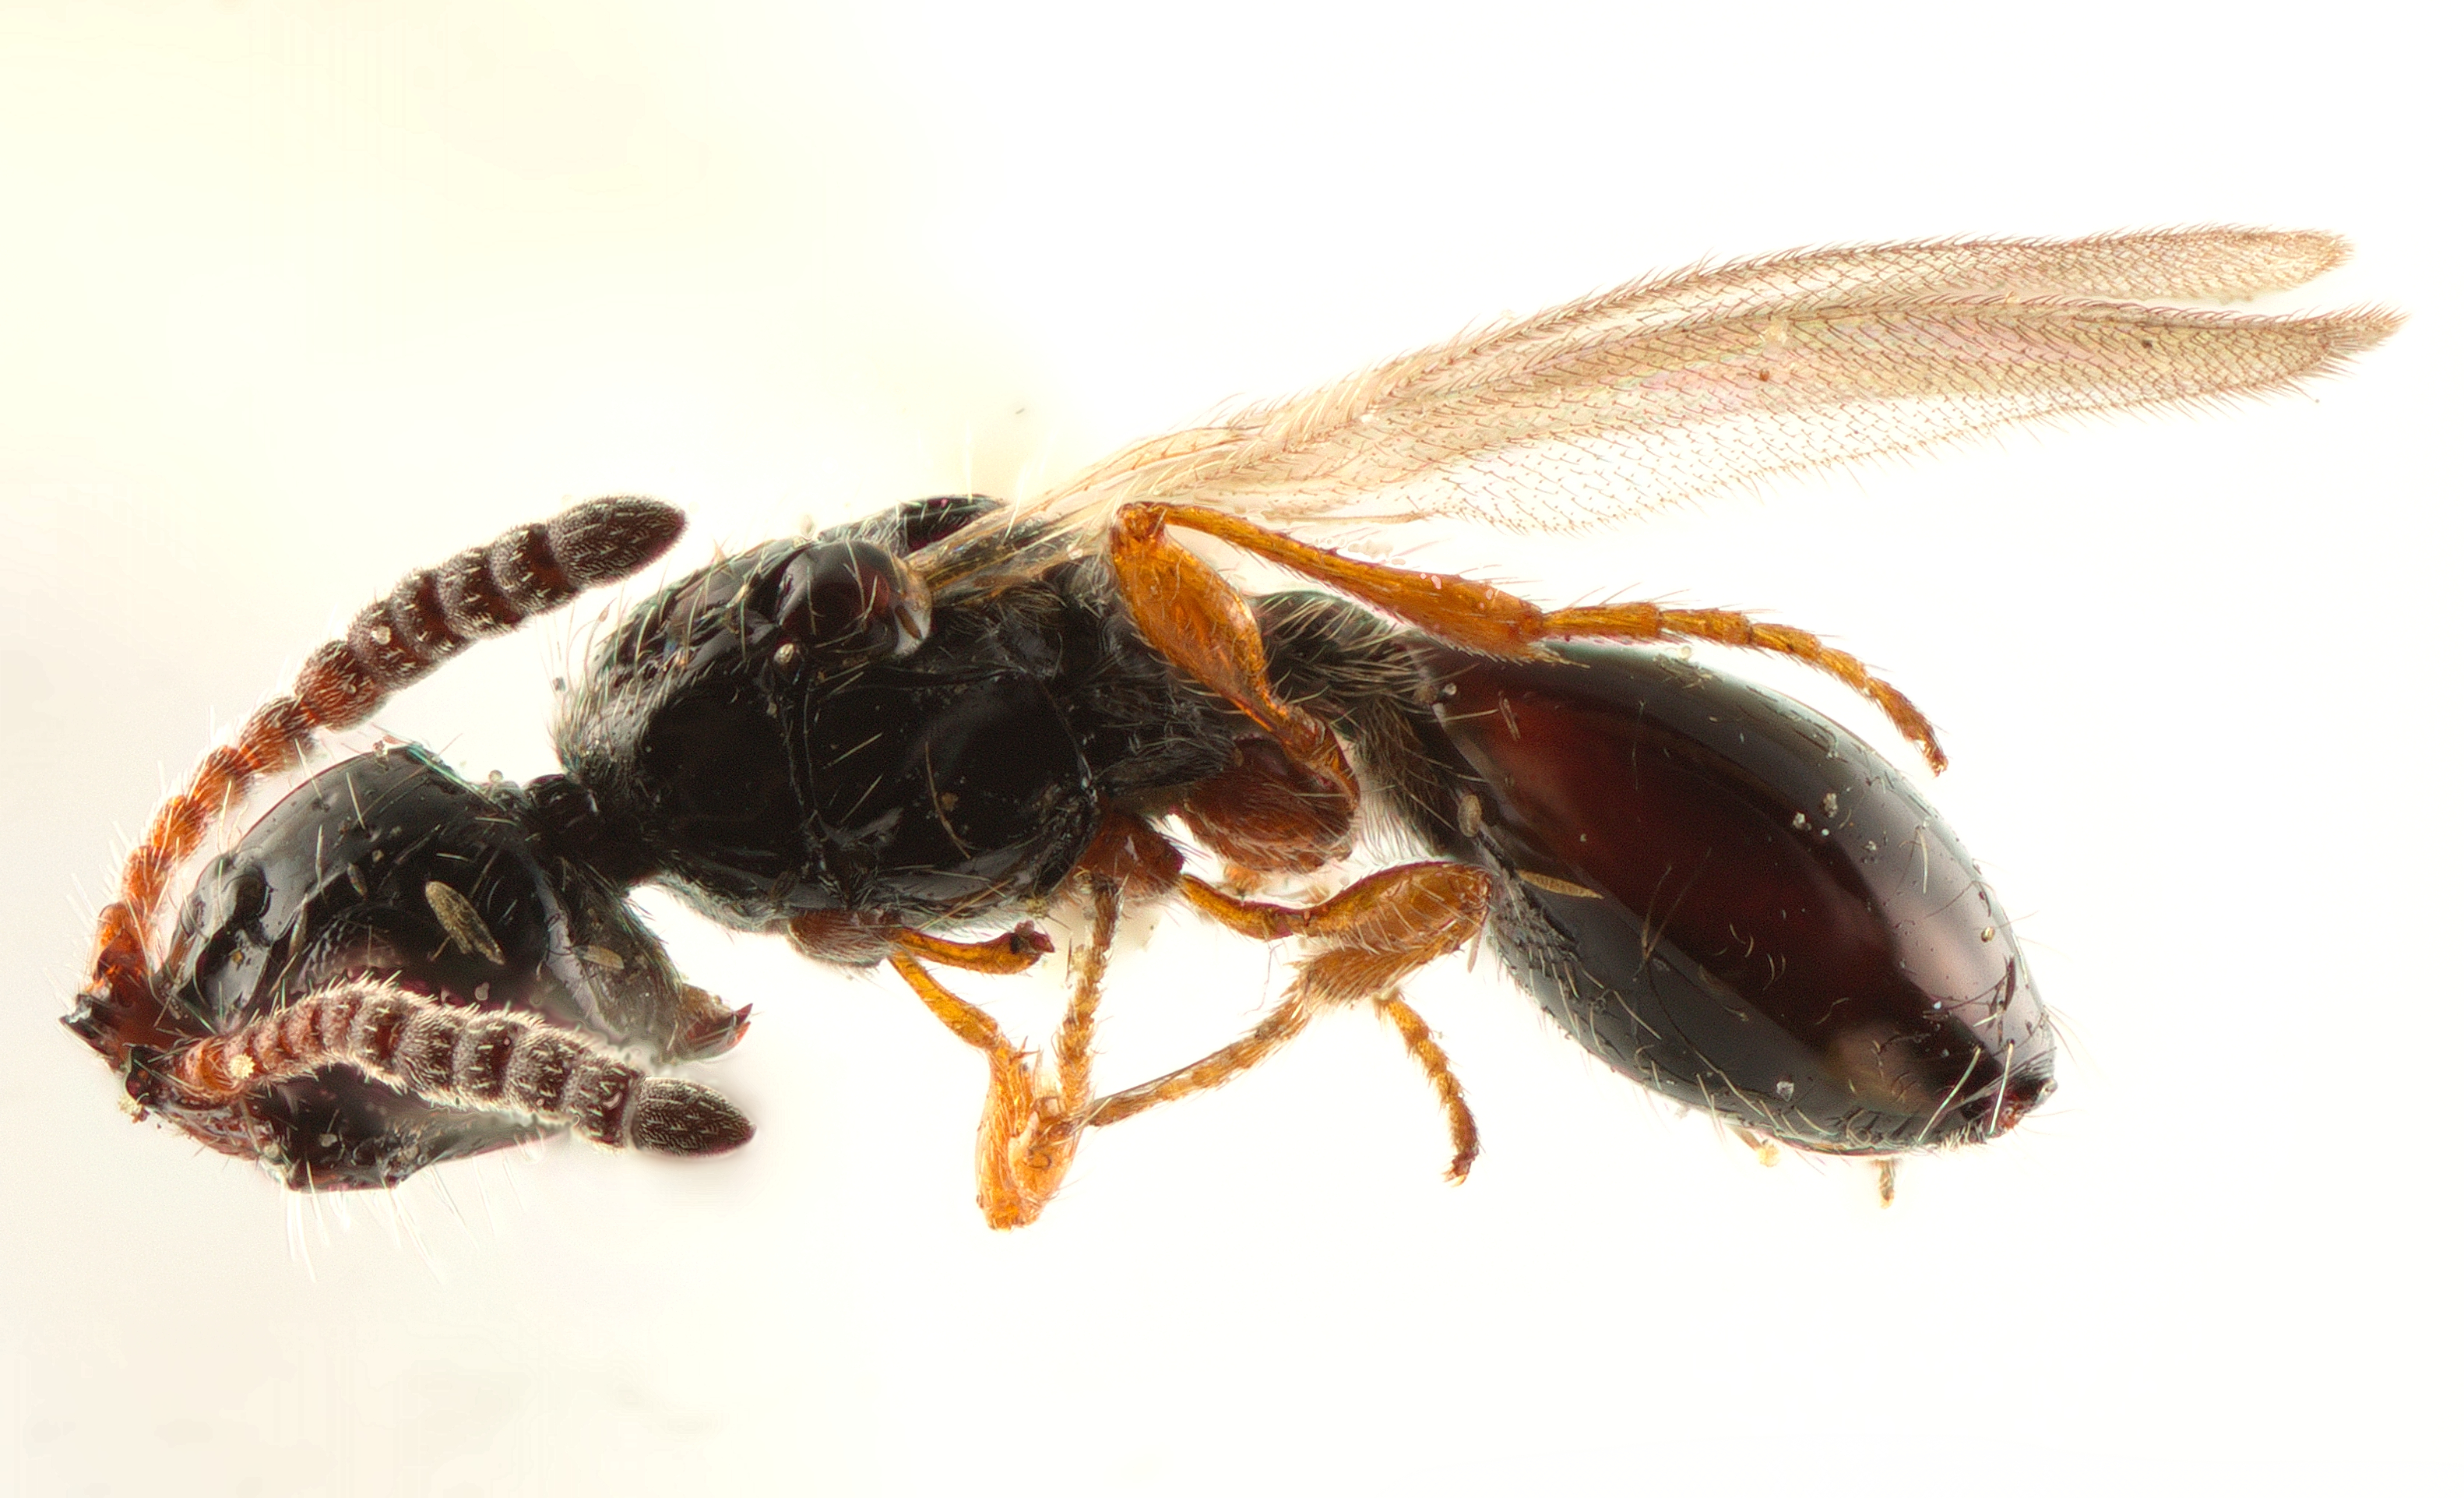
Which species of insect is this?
Coptera pilosa
